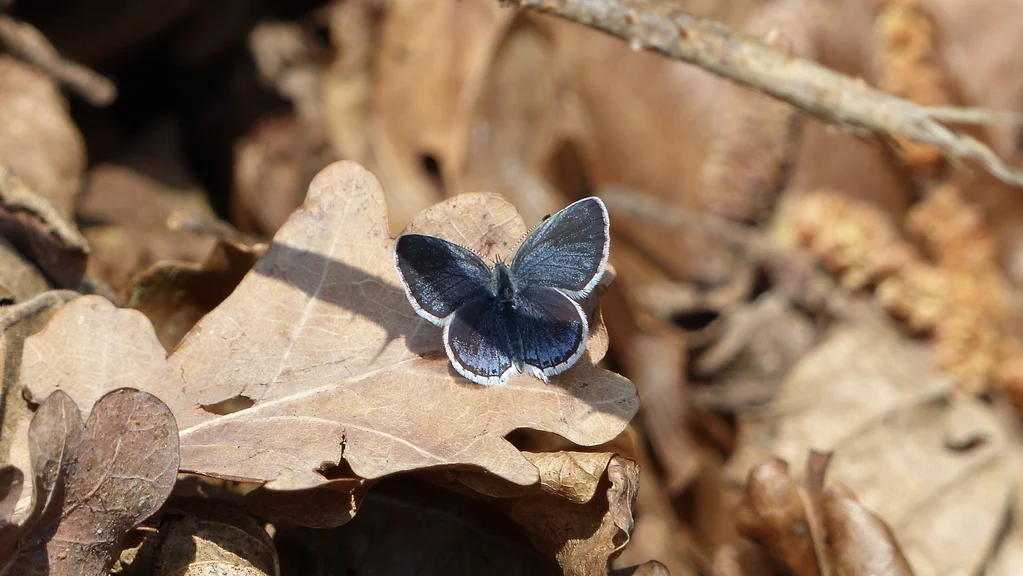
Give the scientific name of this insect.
Cupido argiades (also Elkalyce argiades)
